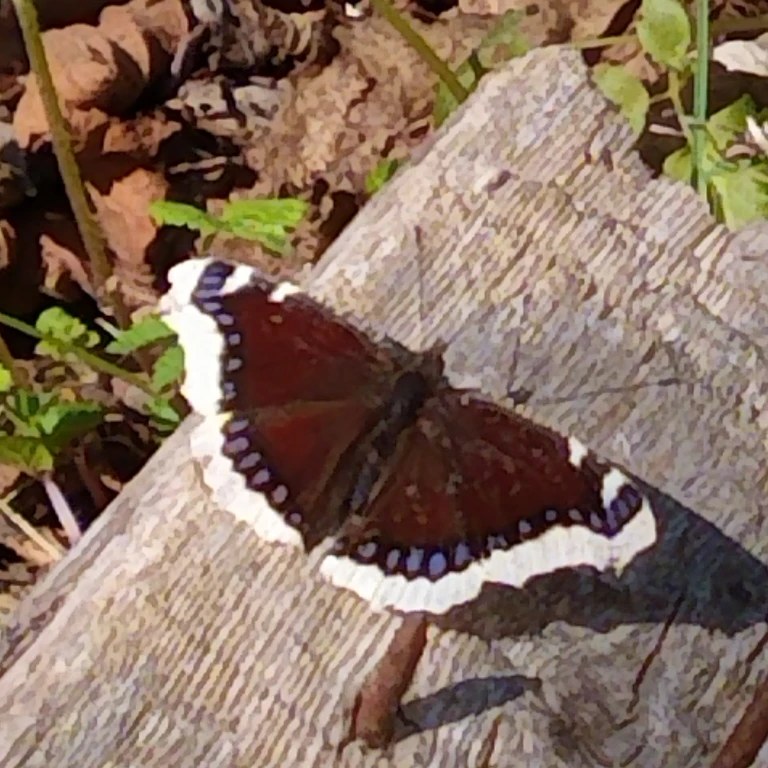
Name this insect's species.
Nymphalis antiopa
